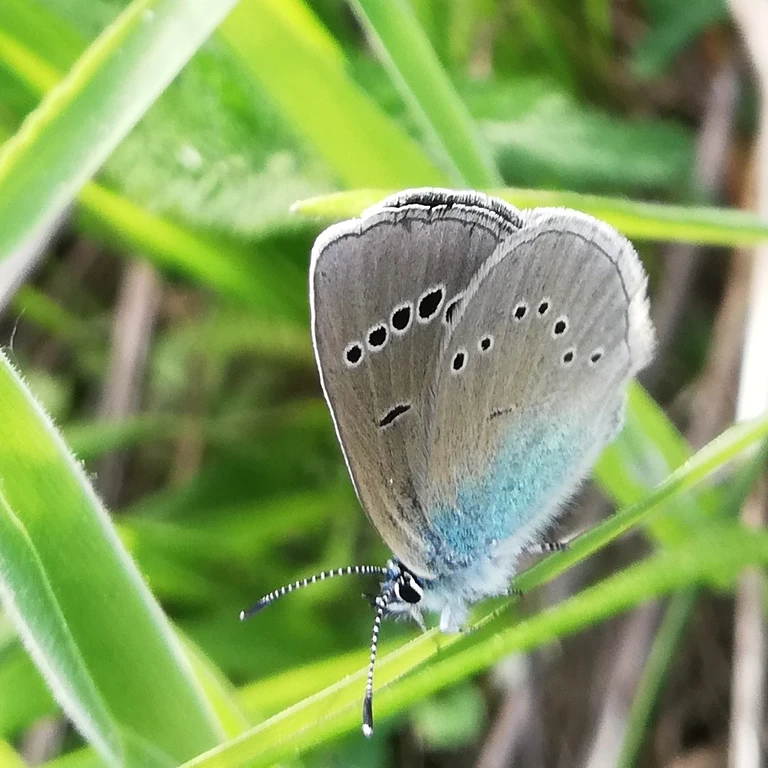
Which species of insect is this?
Glaucopsyche alexis
